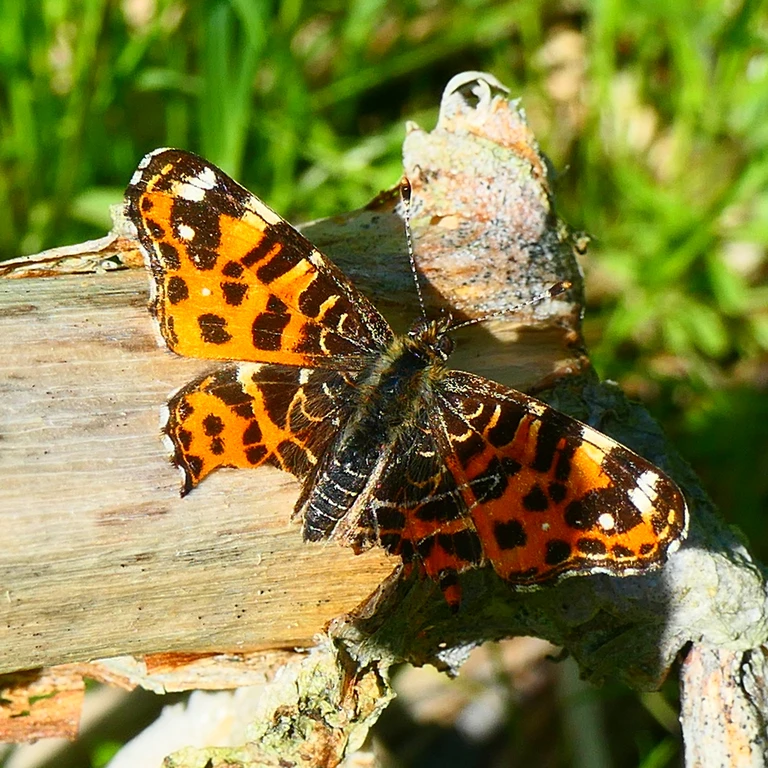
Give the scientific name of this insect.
Araschnia levana
